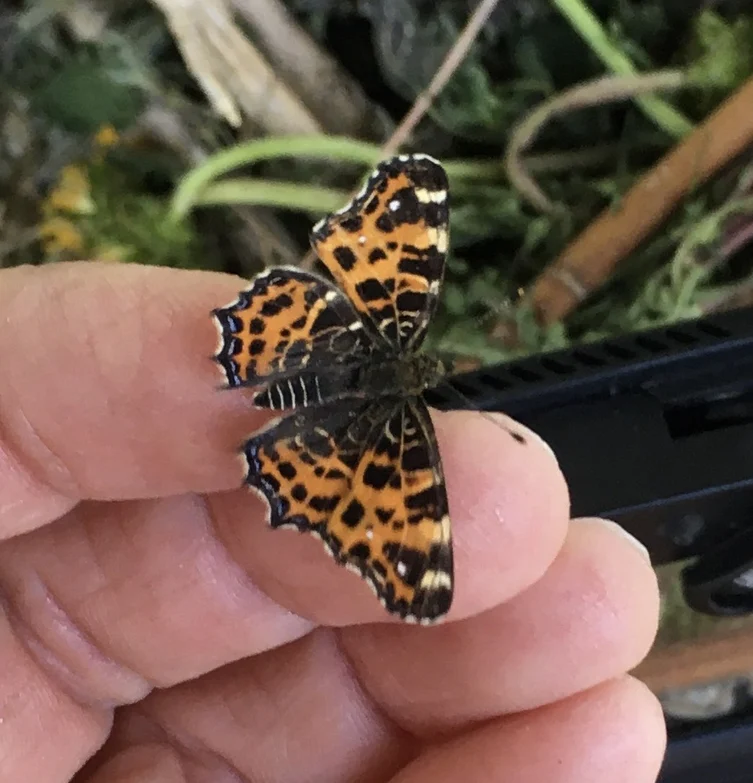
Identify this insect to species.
Araschnia levana
